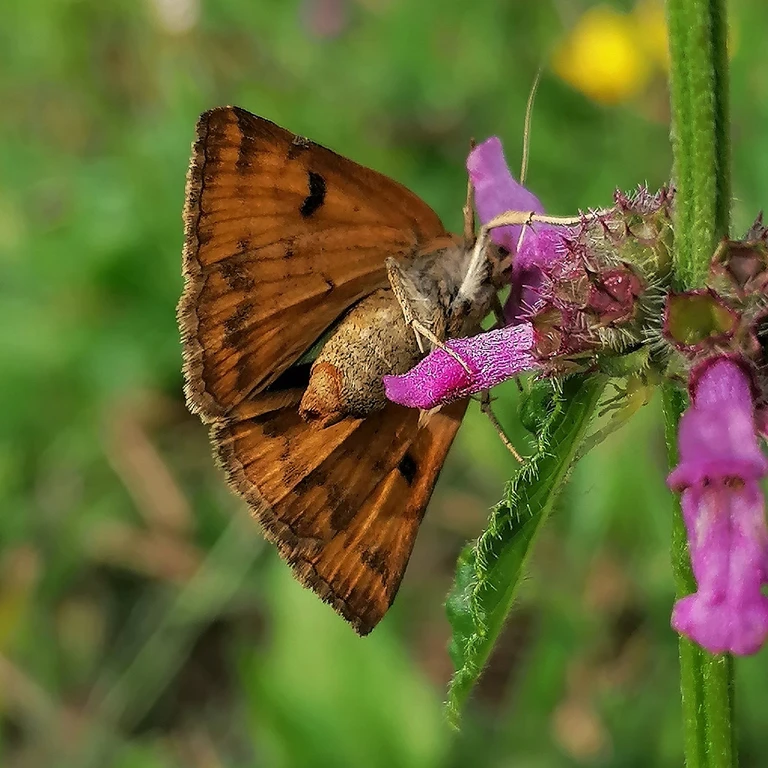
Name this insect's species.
Euclidia glyphica
